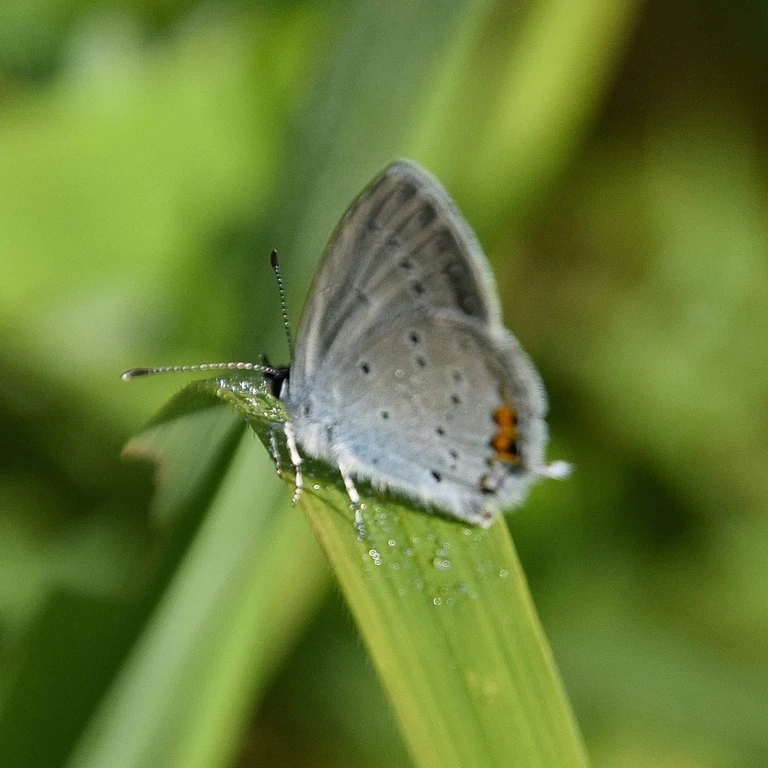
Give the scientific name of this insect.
Cupido argiades (also Elkalyce argiades)
